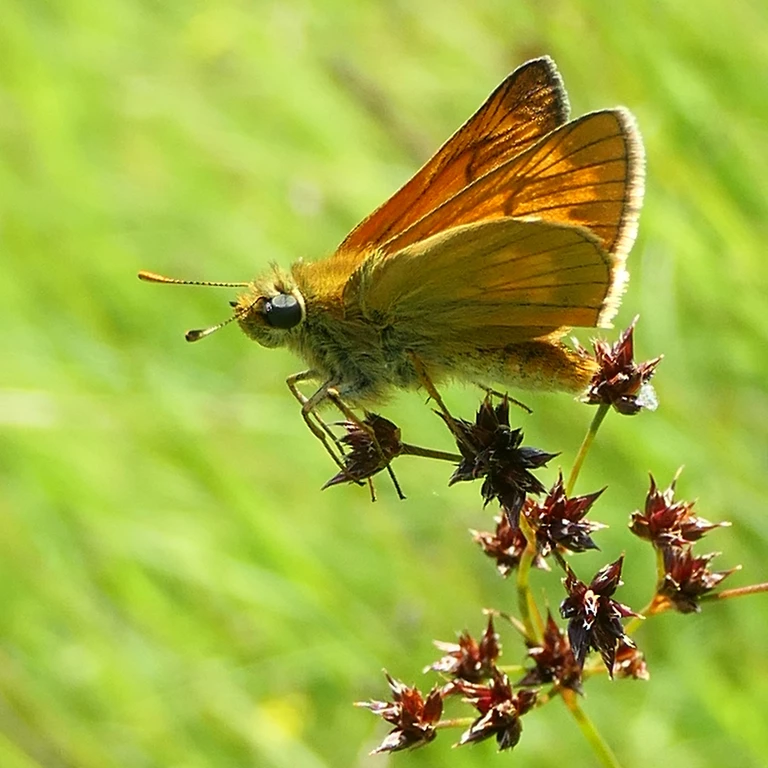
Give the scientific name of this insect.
Ochlodes sylvanus (also Ochlodes venata)
